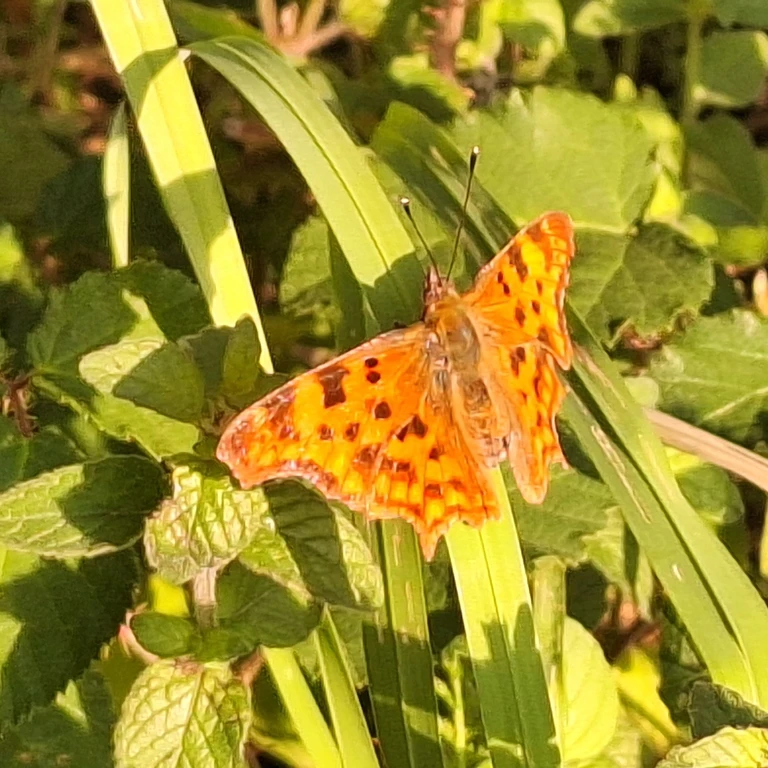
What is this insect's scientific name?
Polygonia c-album
